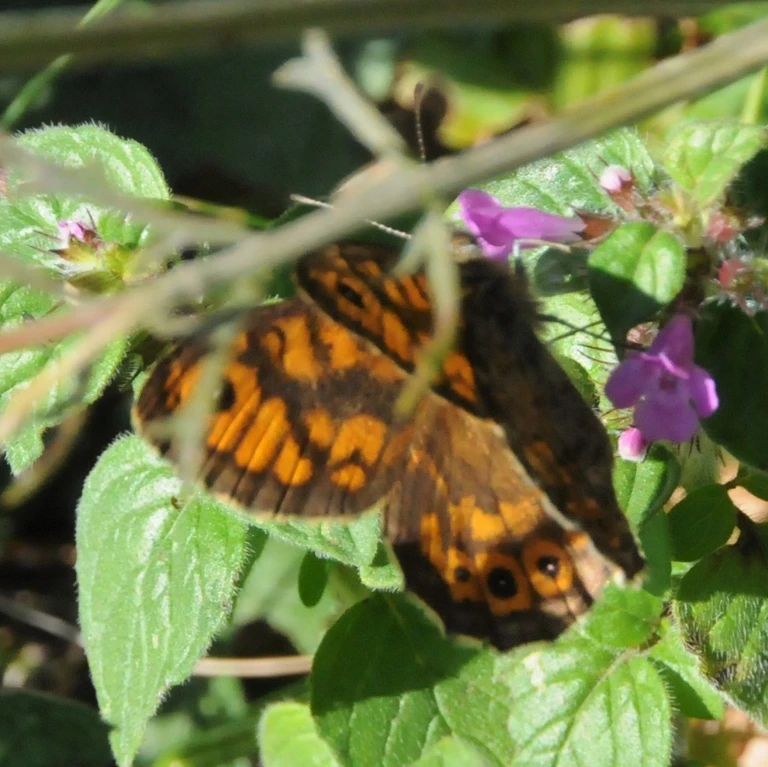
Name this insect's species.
Lasiommata megera (also Pararge megera)
